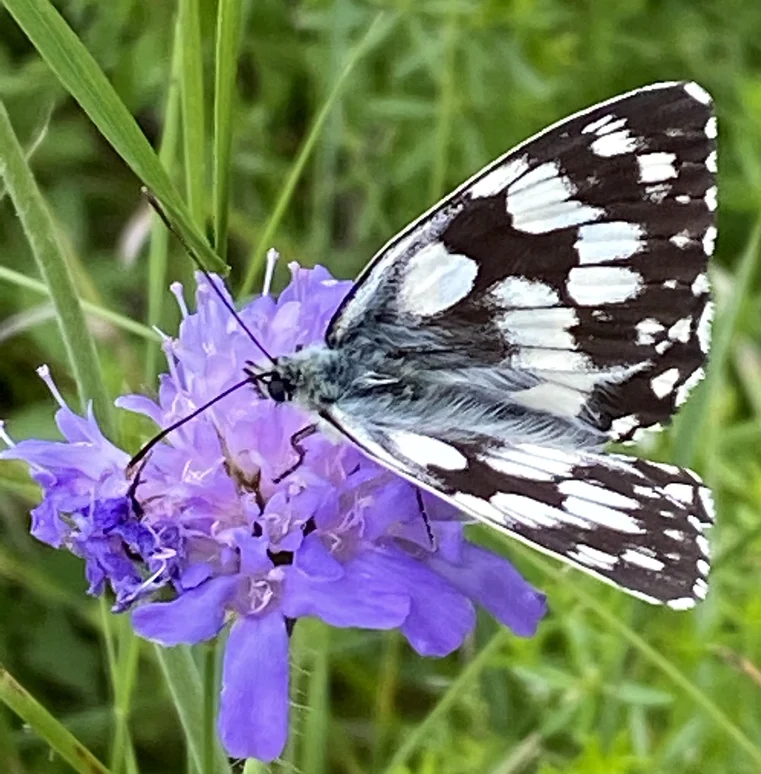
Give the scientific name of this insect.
Melanargia galathea
